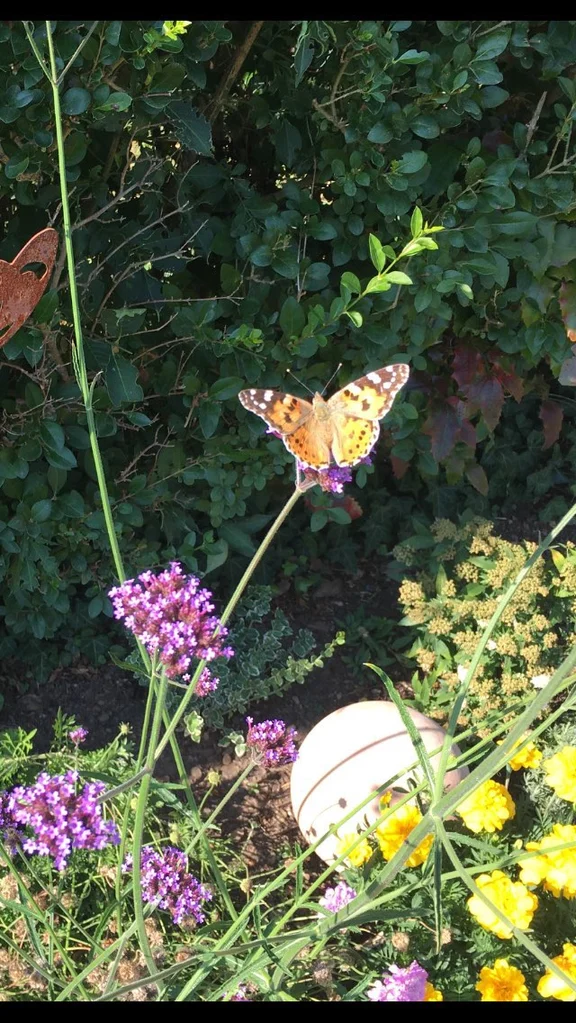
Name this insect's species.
Vanessa cardui
